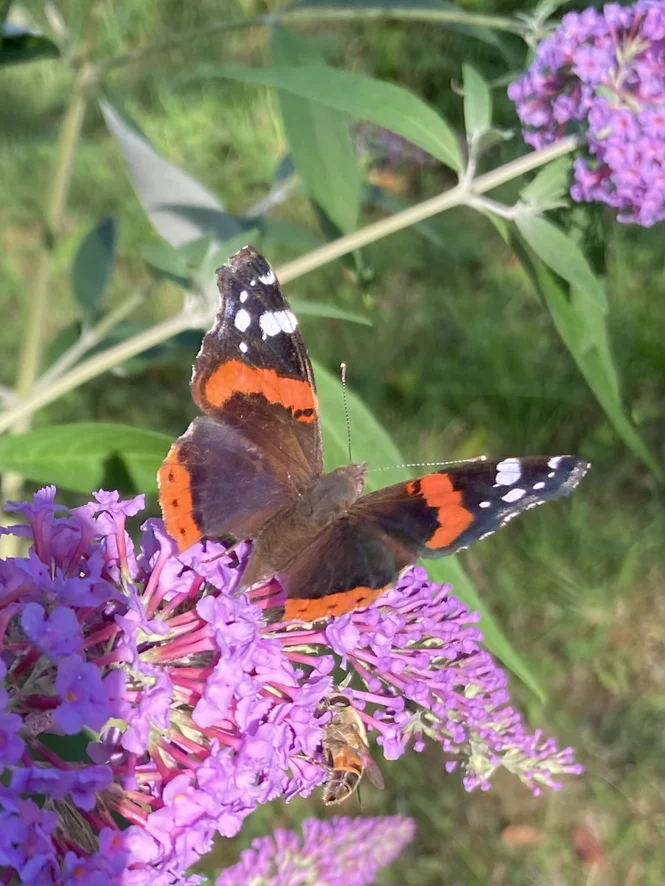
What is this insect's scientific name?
Vanessa atalanta
